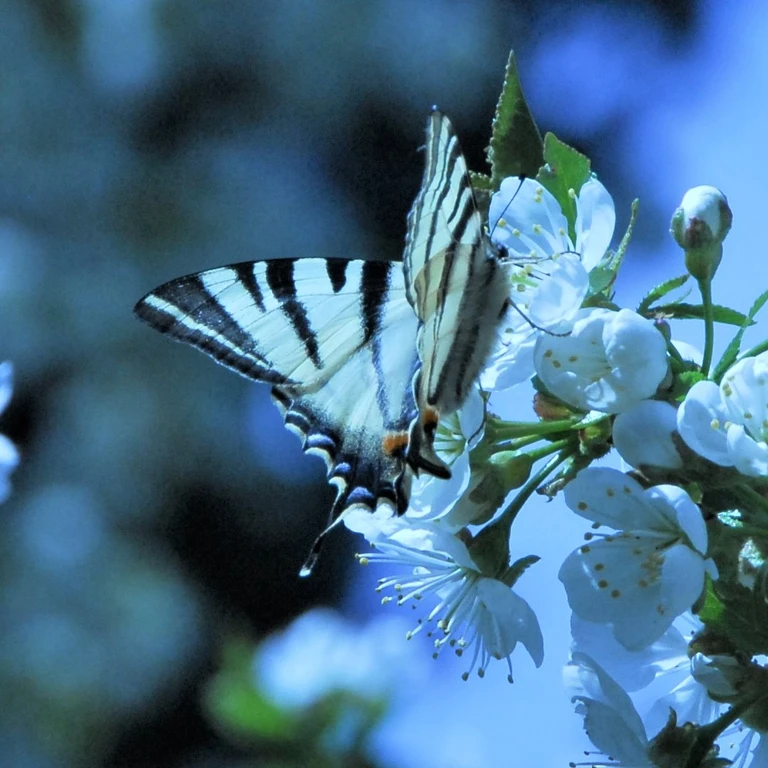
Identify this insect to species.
Iphiclides podalirius
